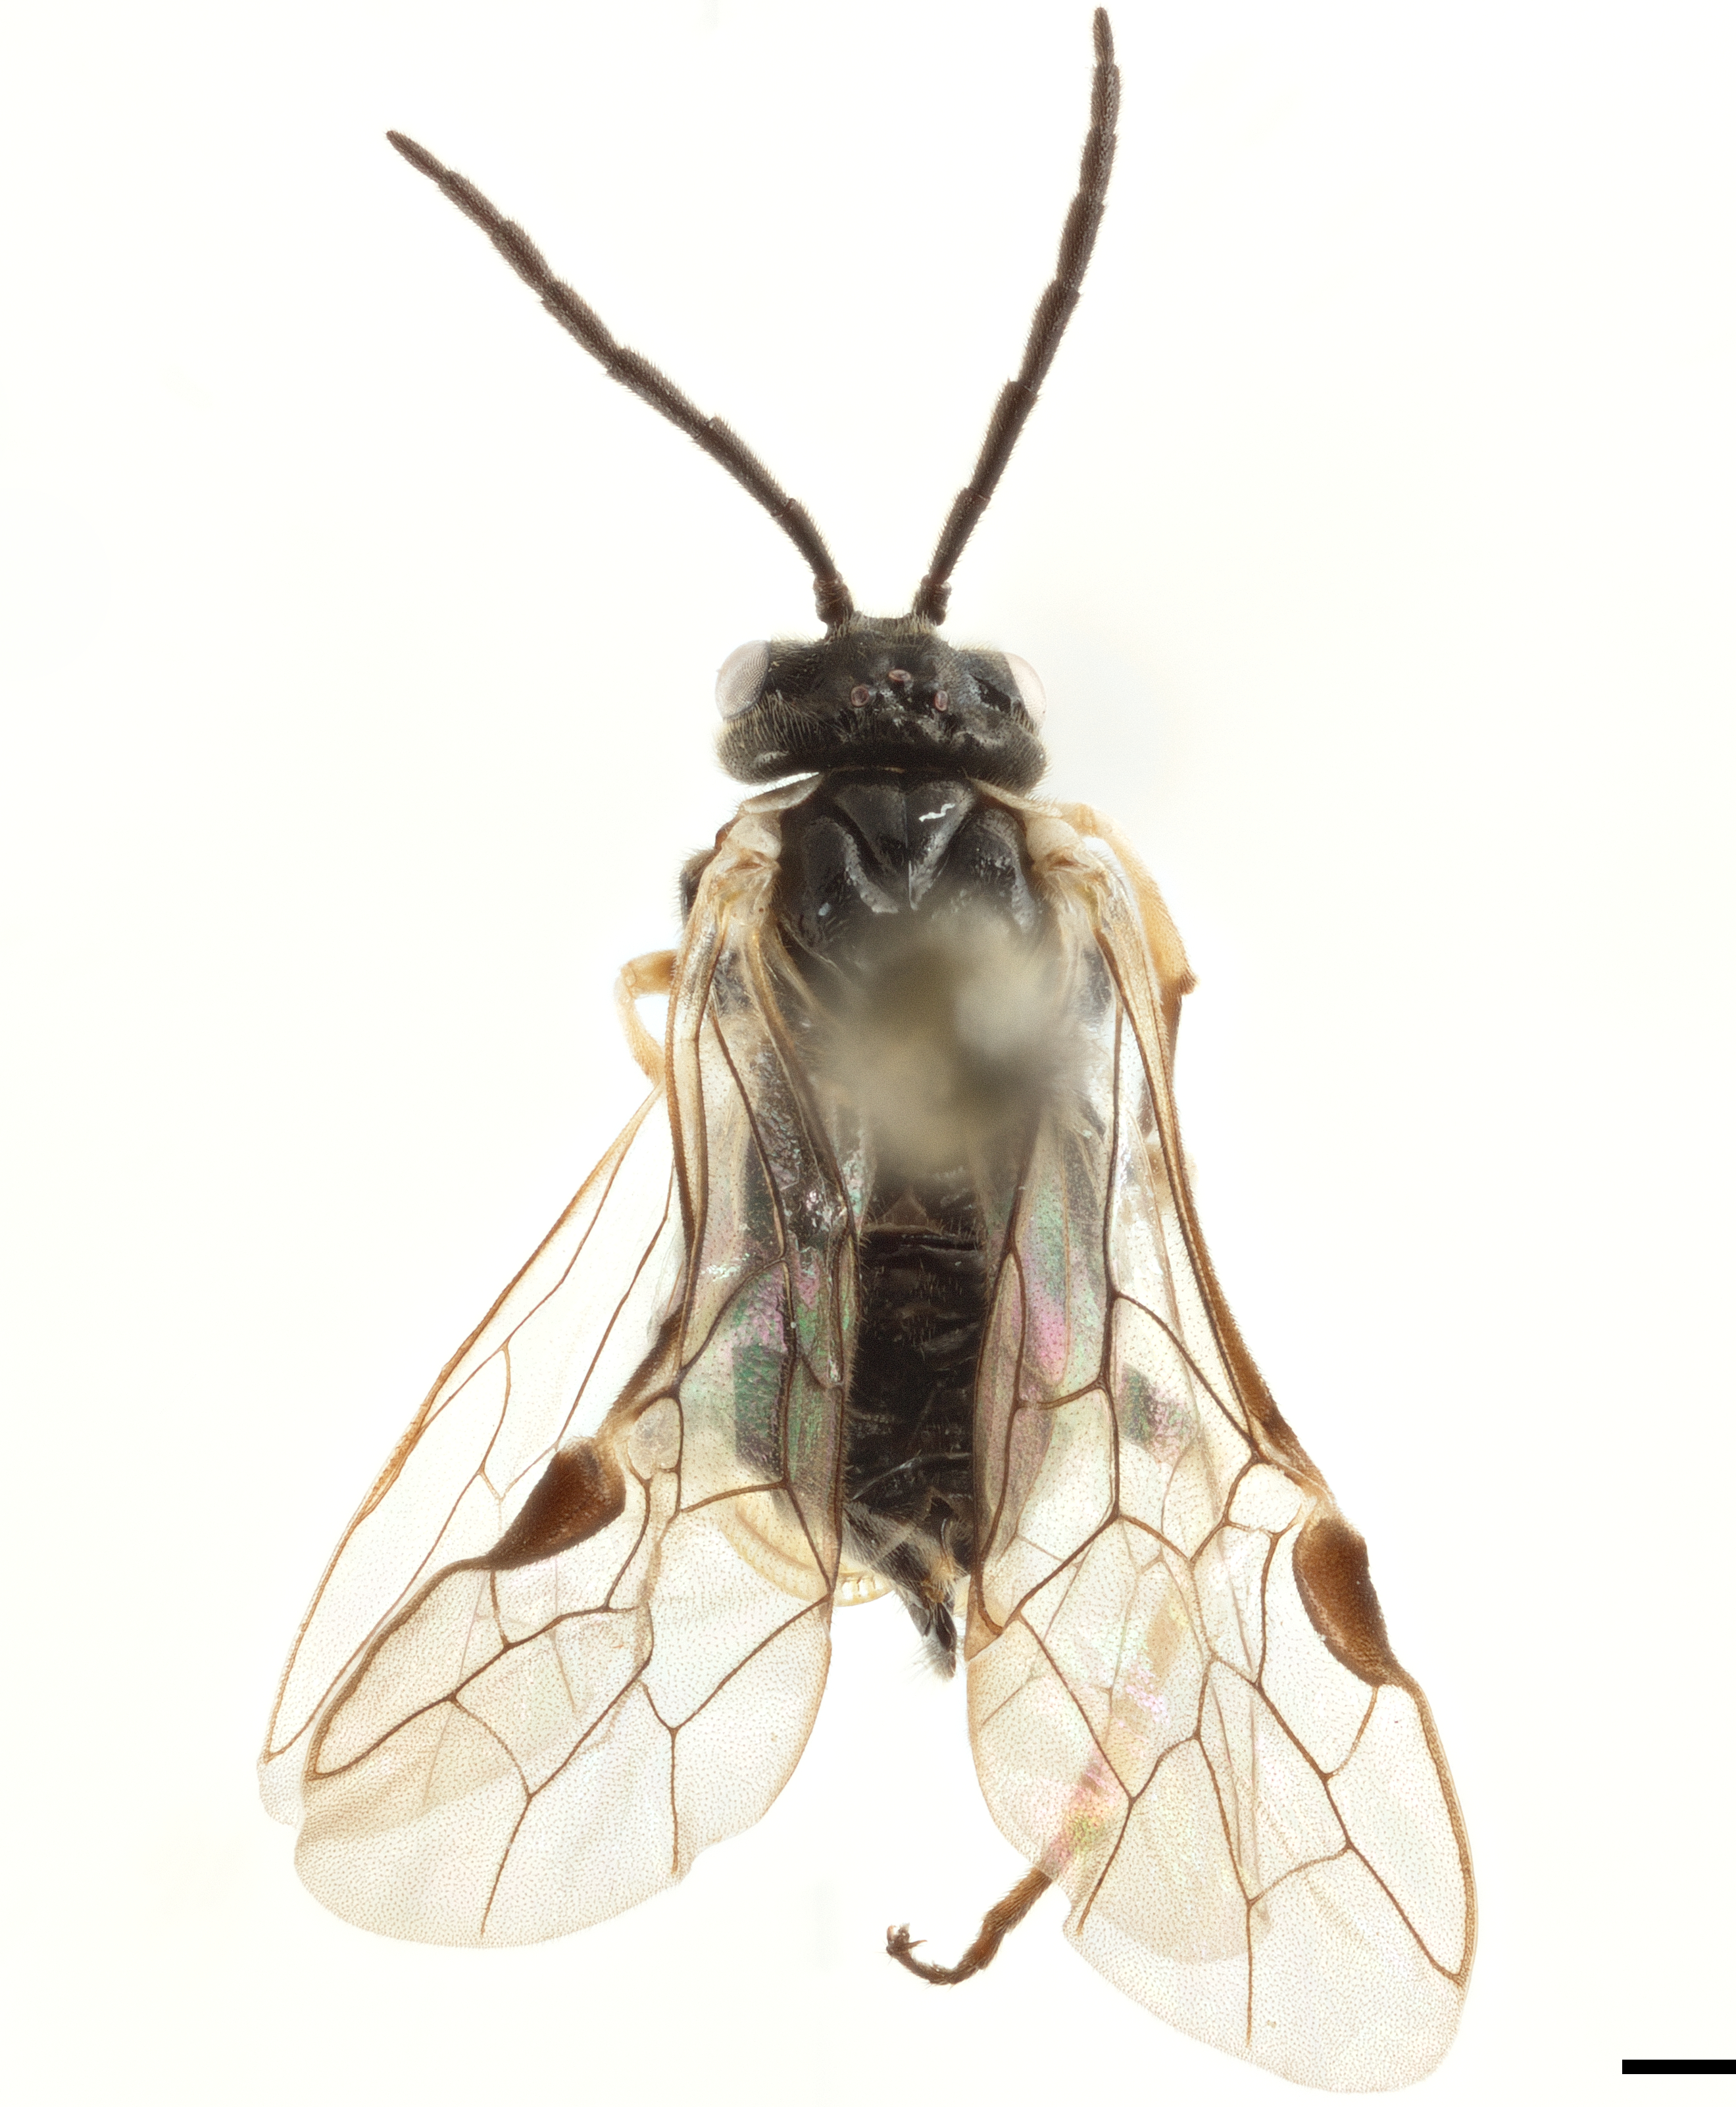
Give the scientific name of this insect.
Zaphymatocera nipponica
